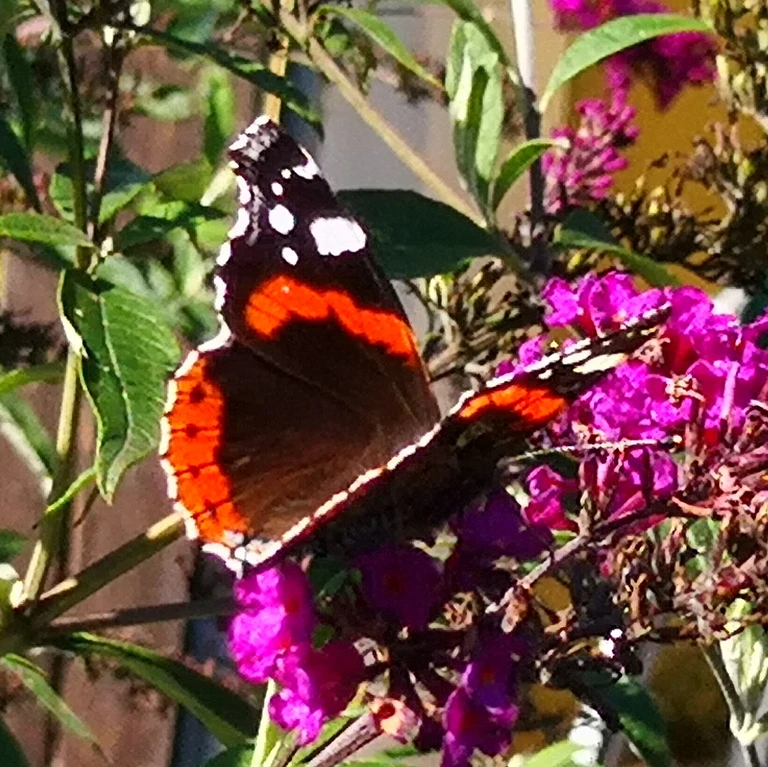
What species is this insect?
Vanessa atalanta
